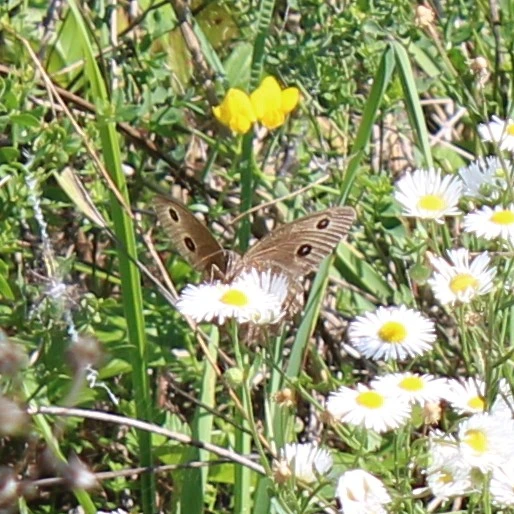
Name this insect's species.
Minois dryas
